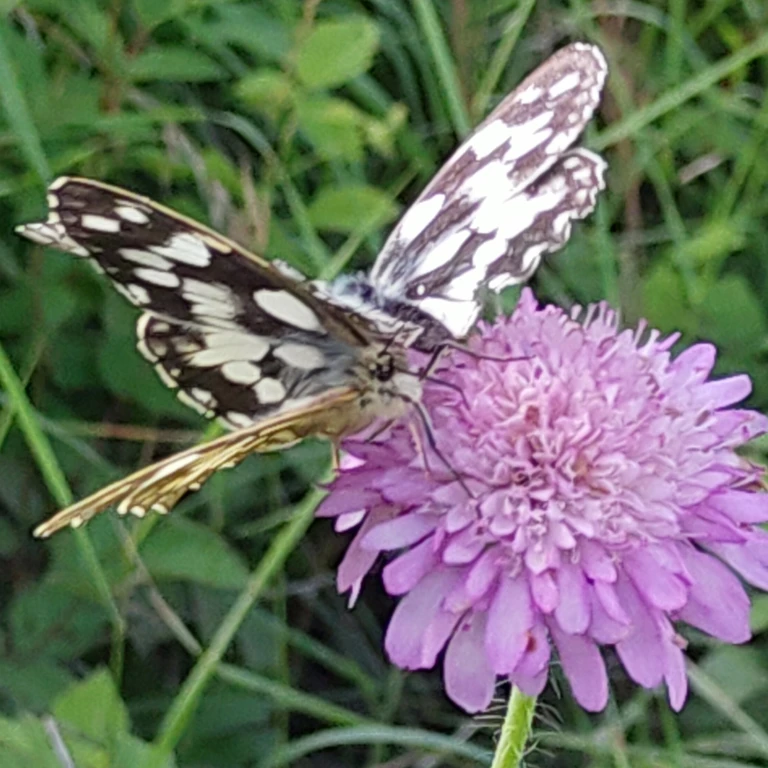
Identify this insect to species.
Melanargia galathea
